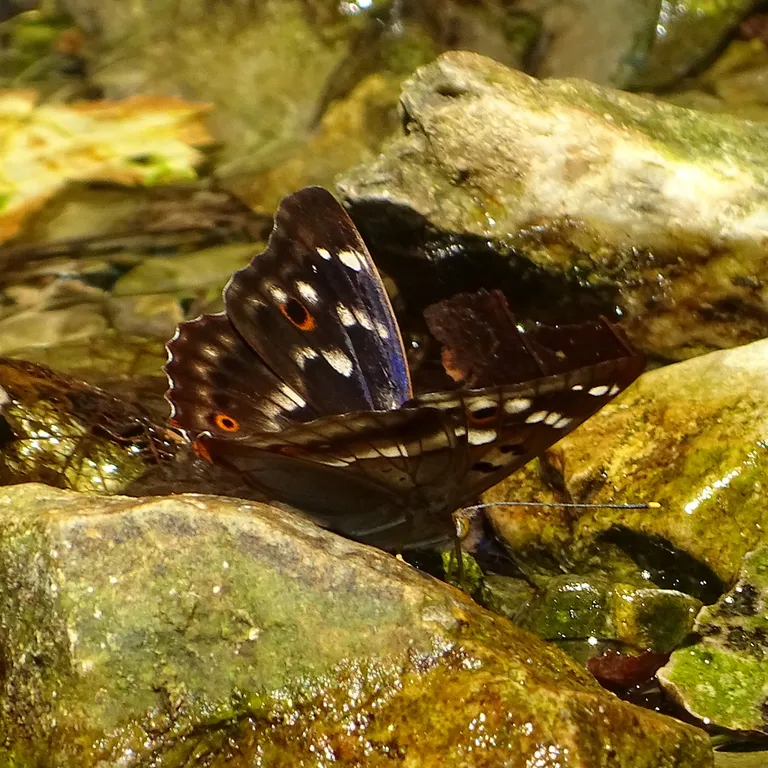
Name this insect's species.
Apatura ilia
